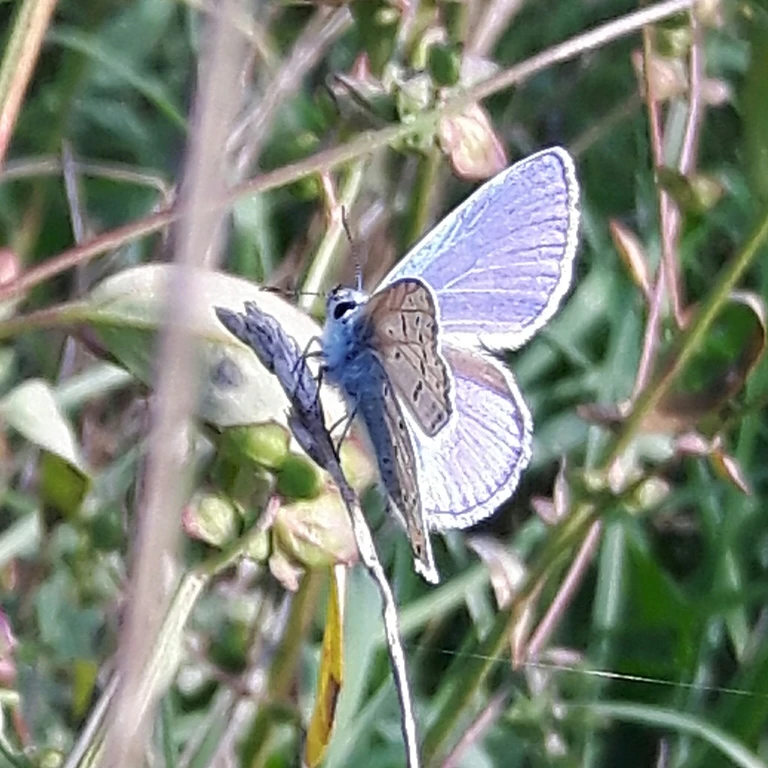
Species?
Polyommatus icarus
